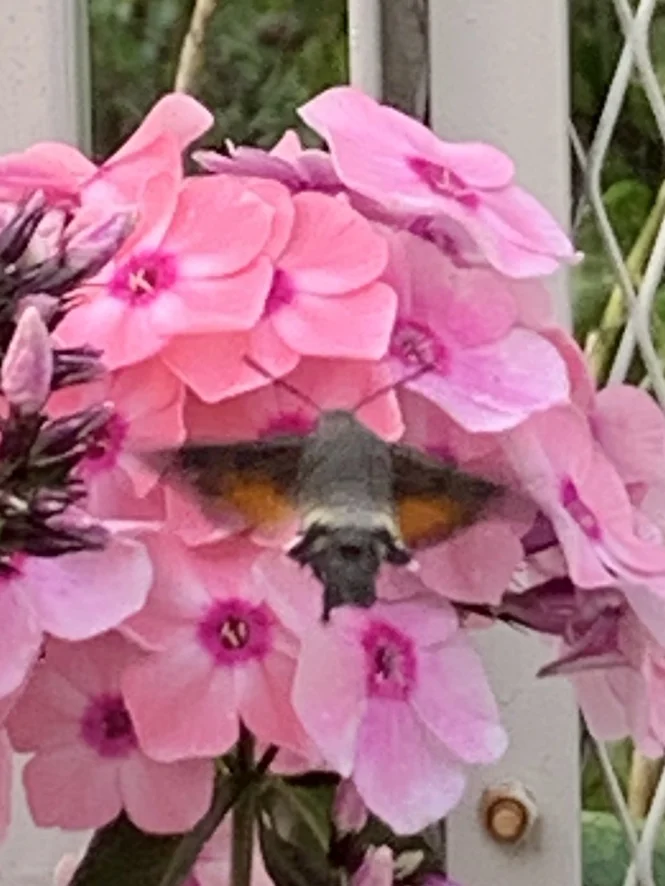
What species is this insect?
Macroglossum stellatarum
